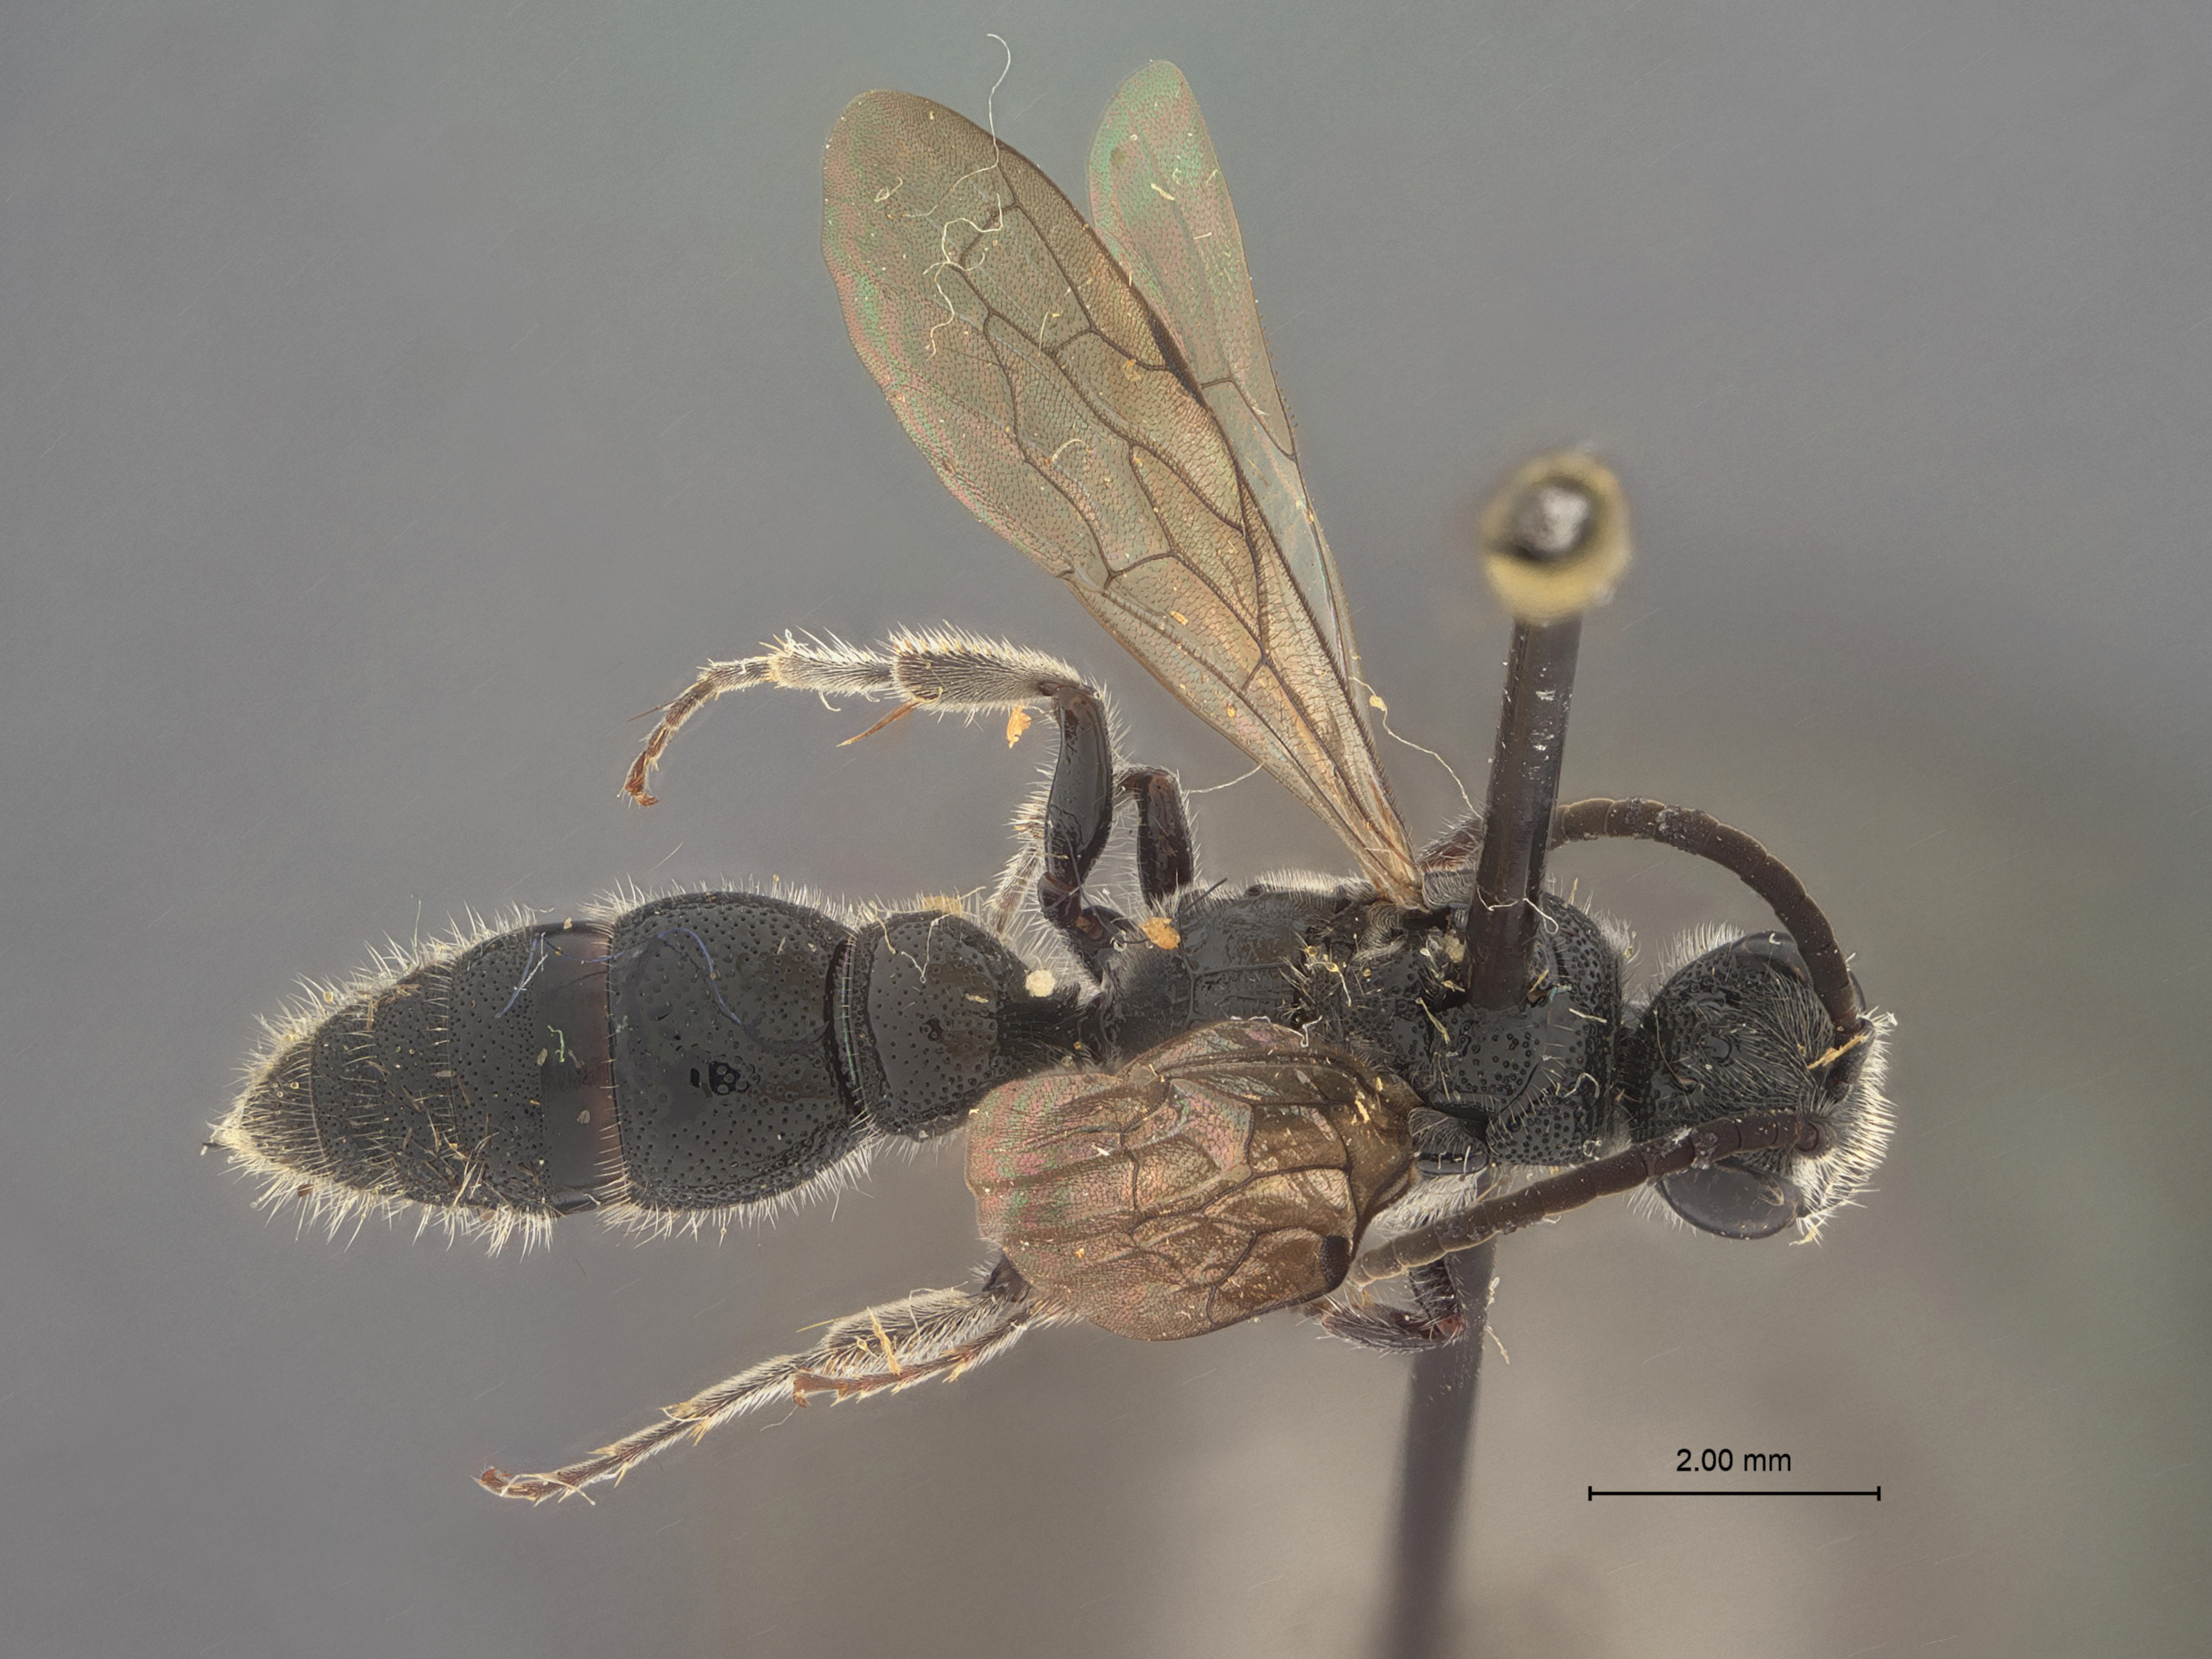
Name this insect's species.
Tiphia tuxpa
